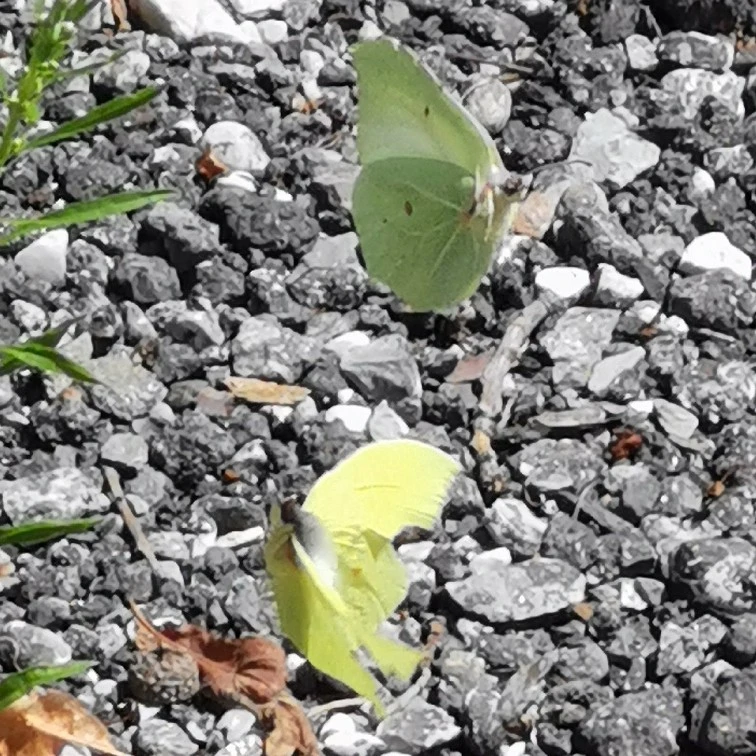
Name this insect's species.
Gonepteryx rhamni
